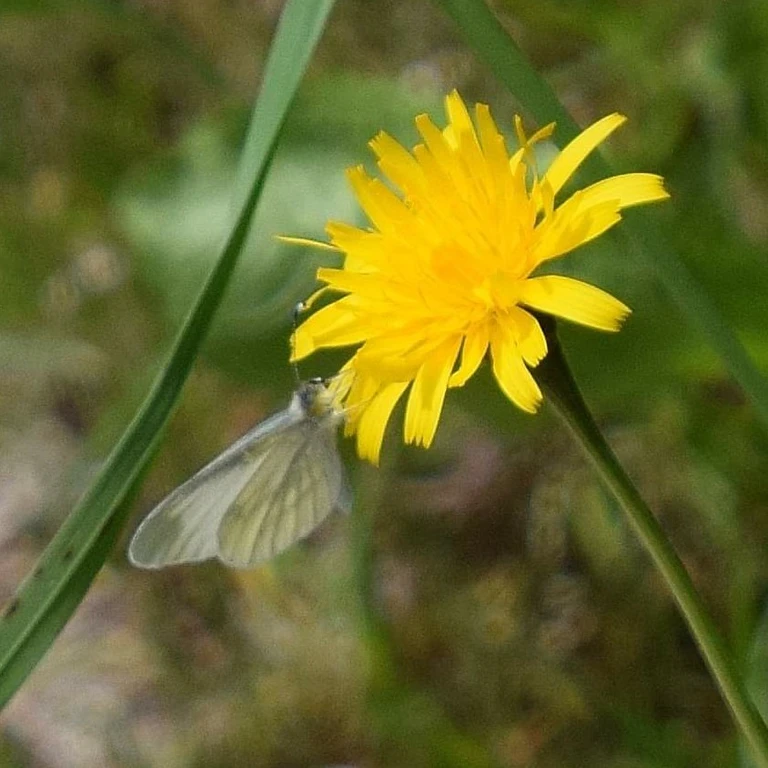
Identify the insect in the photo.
Leptidea sinapis/juvernica
